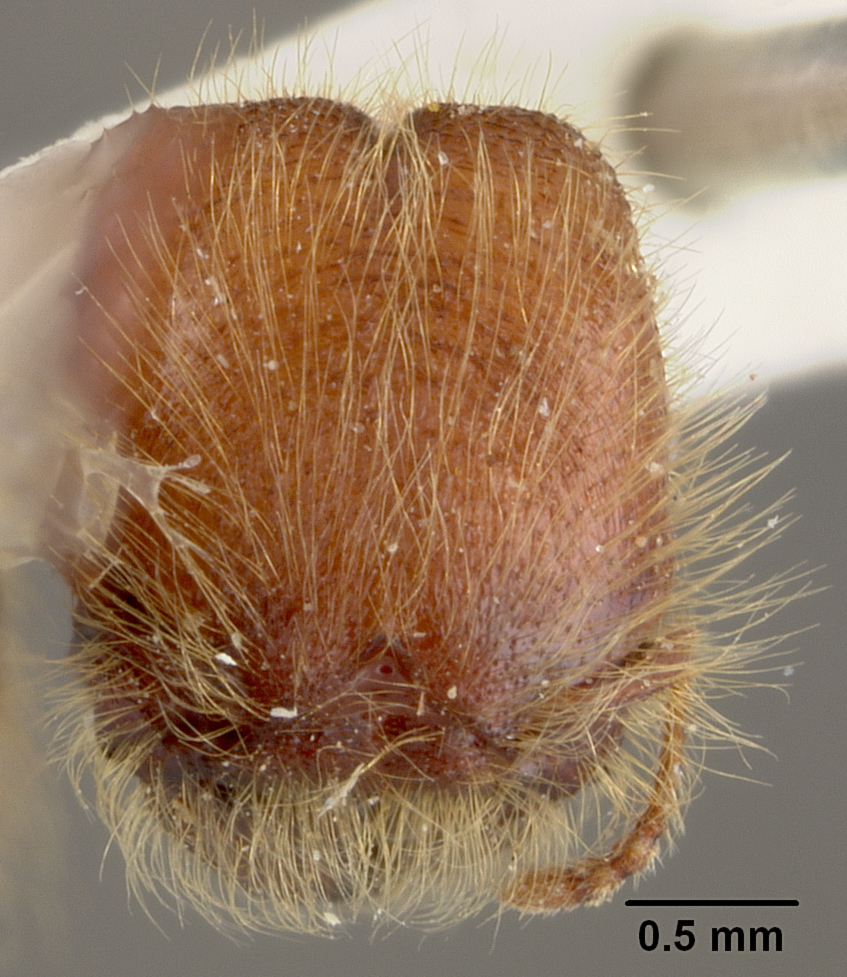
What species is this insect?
Pheidole tisiphone
